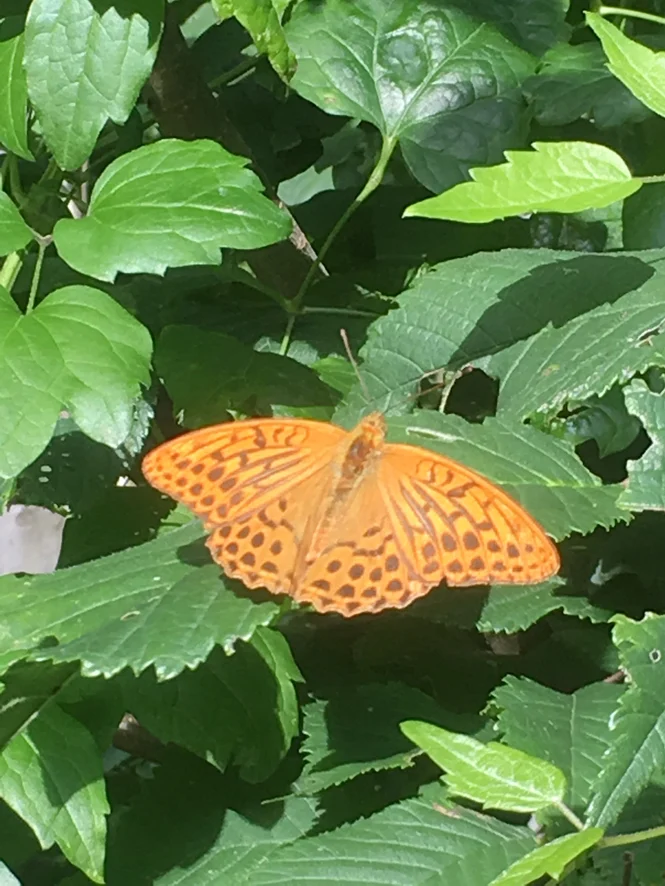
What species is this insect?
Argynnis paphia
